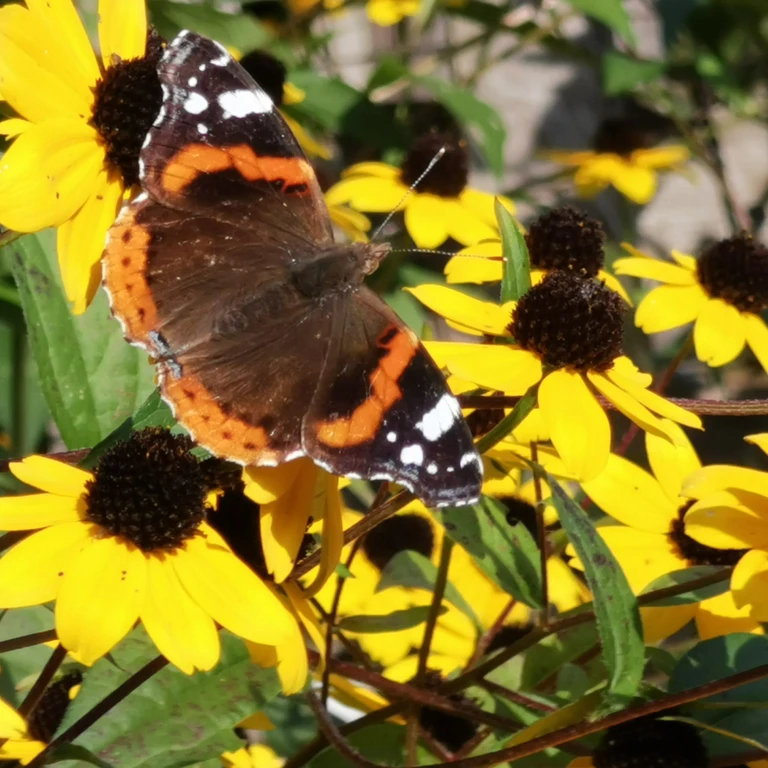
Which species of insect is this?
Vanessa atalanta
